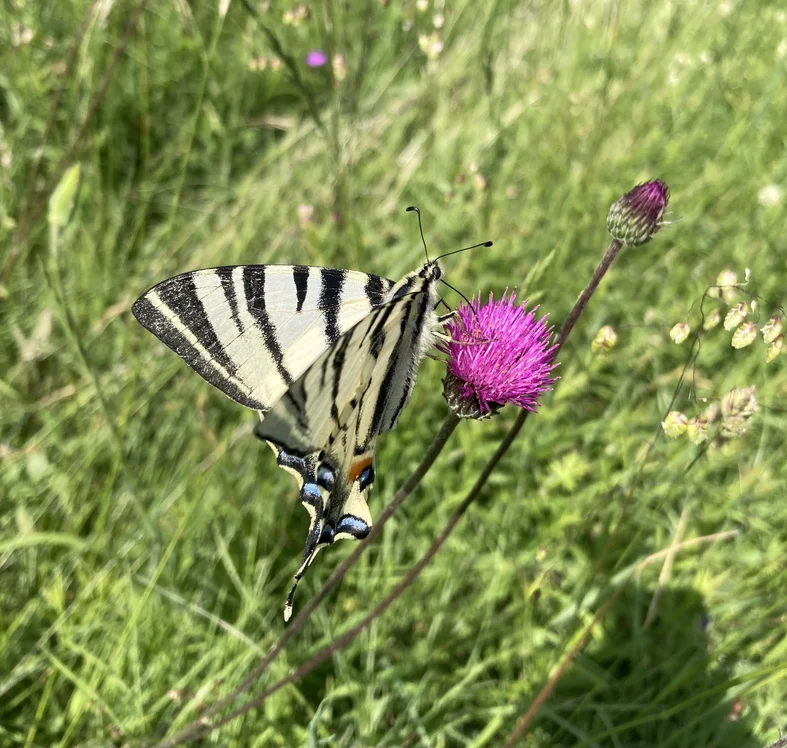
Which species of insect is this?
Iphiclides podalirius
